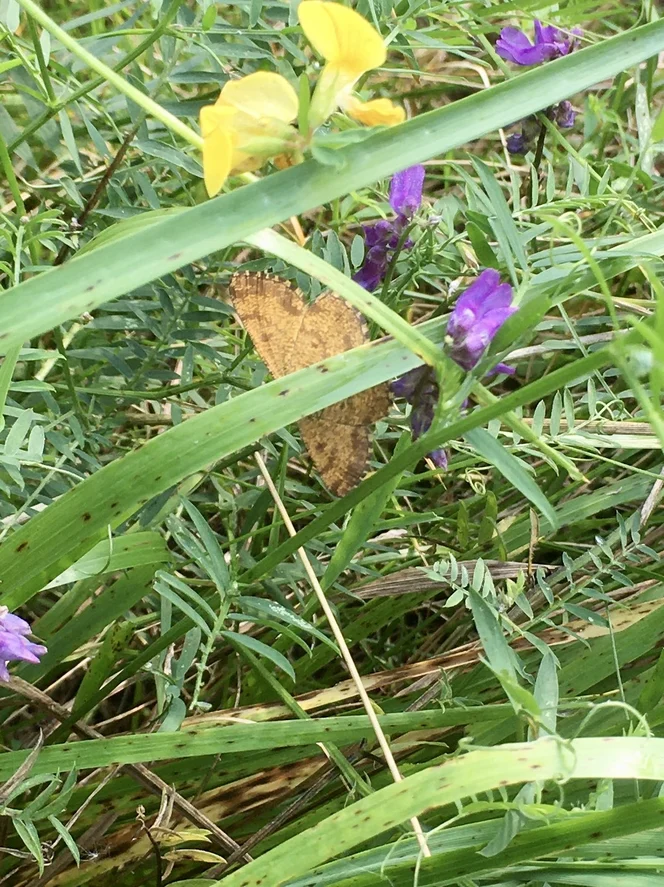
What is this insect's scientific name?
Ematurga atomaria
